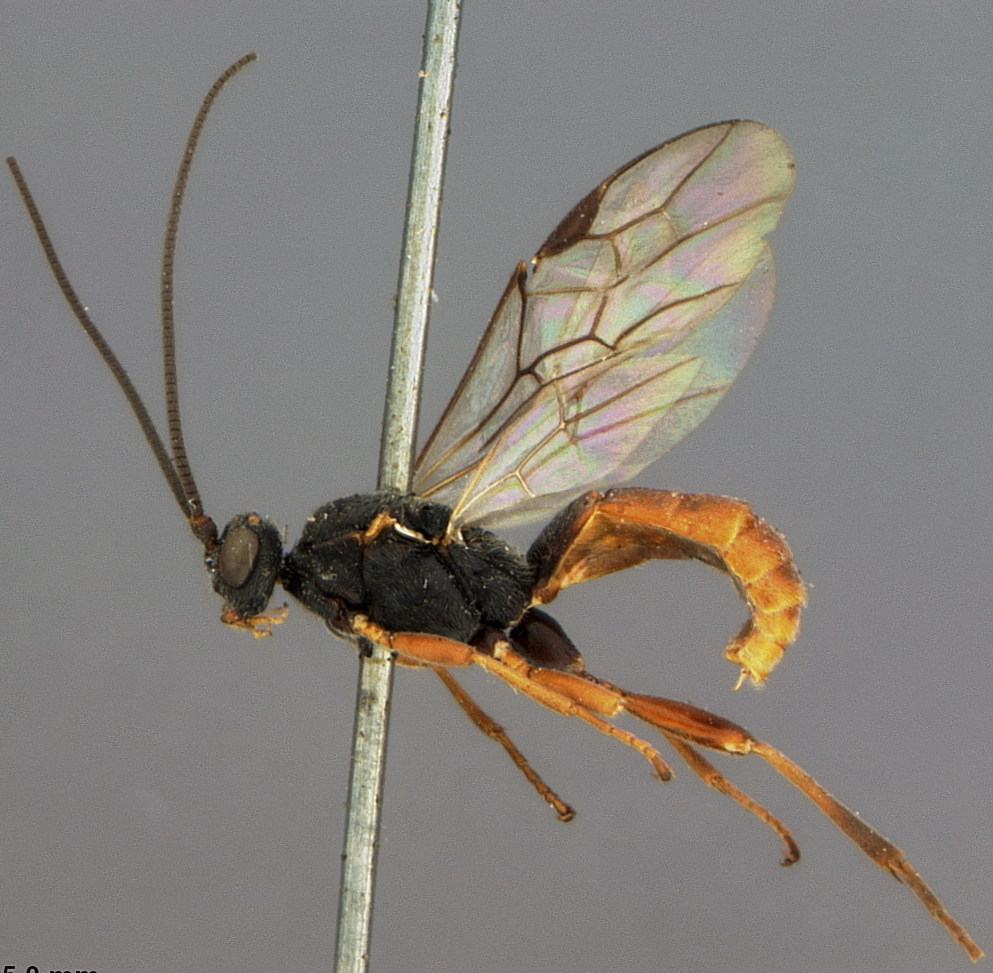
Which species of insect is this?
Phogas carinatus
